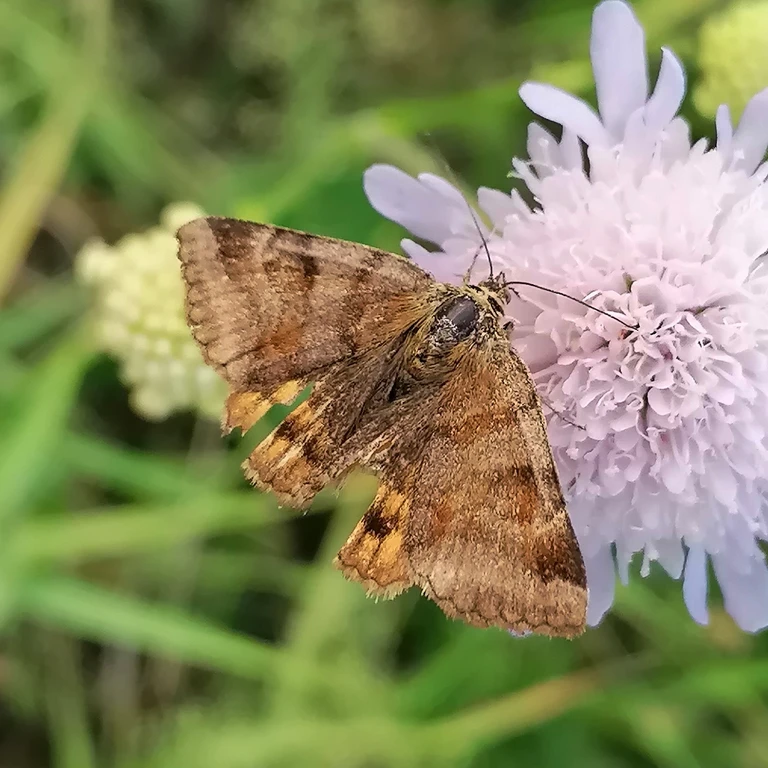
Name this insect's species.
Euclidia glyphica
